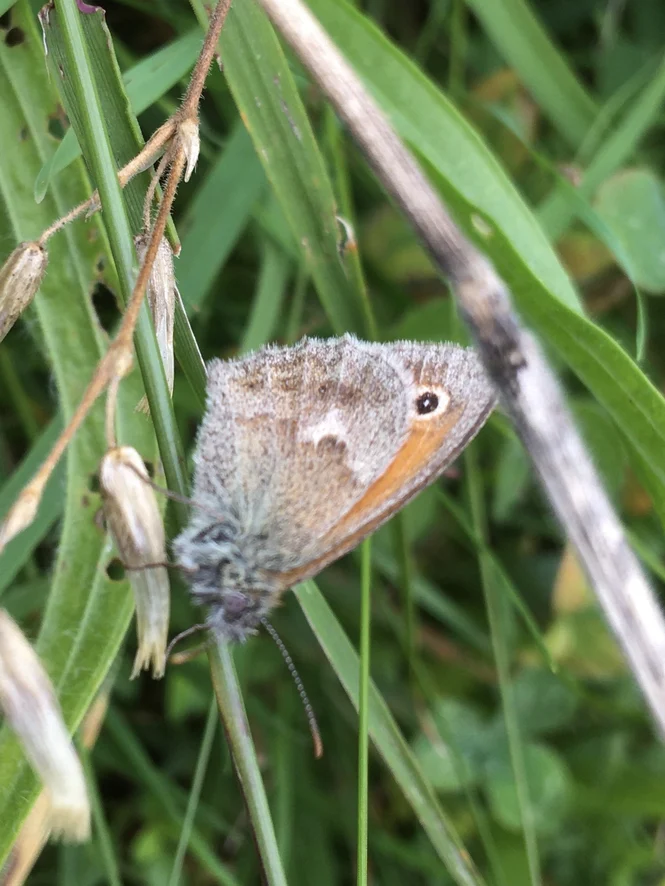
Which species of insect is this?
Coenonympha pamphilus
